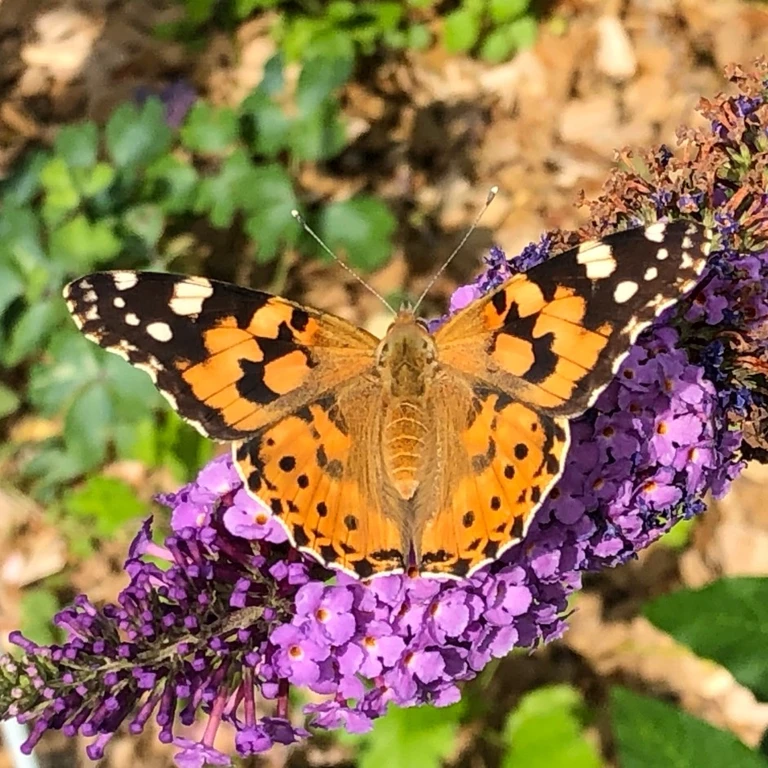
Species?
Vanessa cardui
